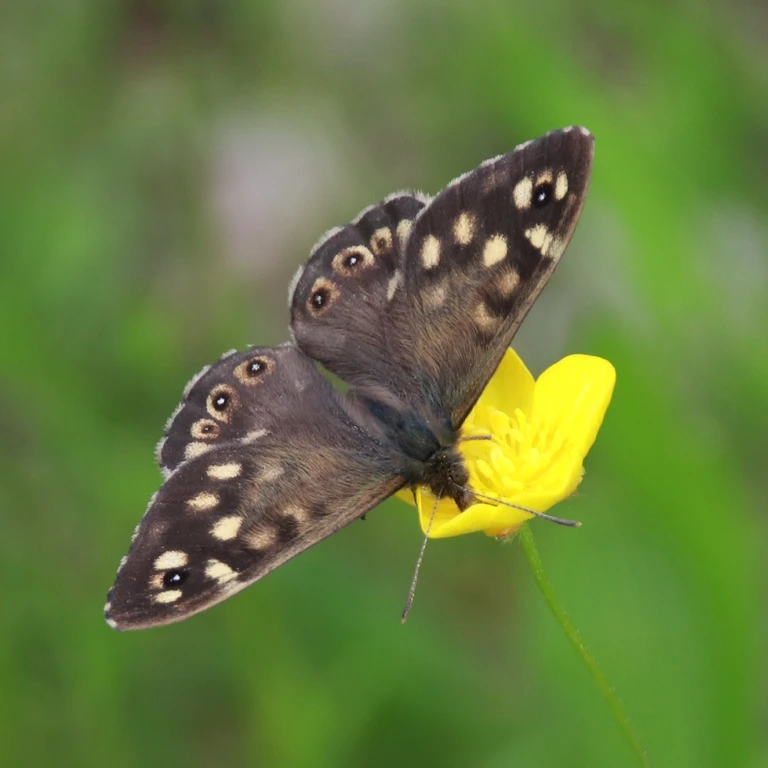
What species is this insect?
Pararge aegeria
